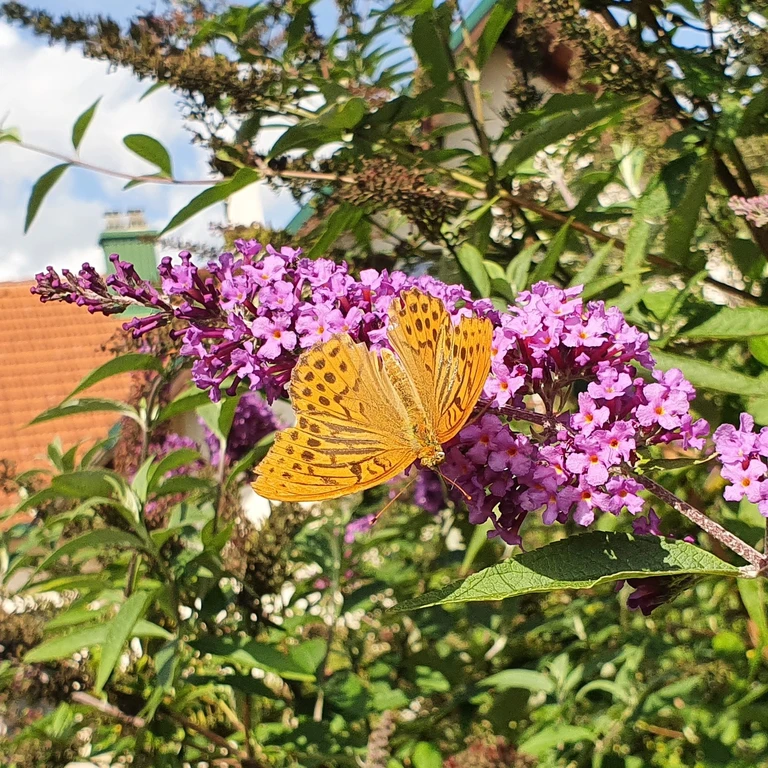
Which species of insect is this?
Argynnis paphia
